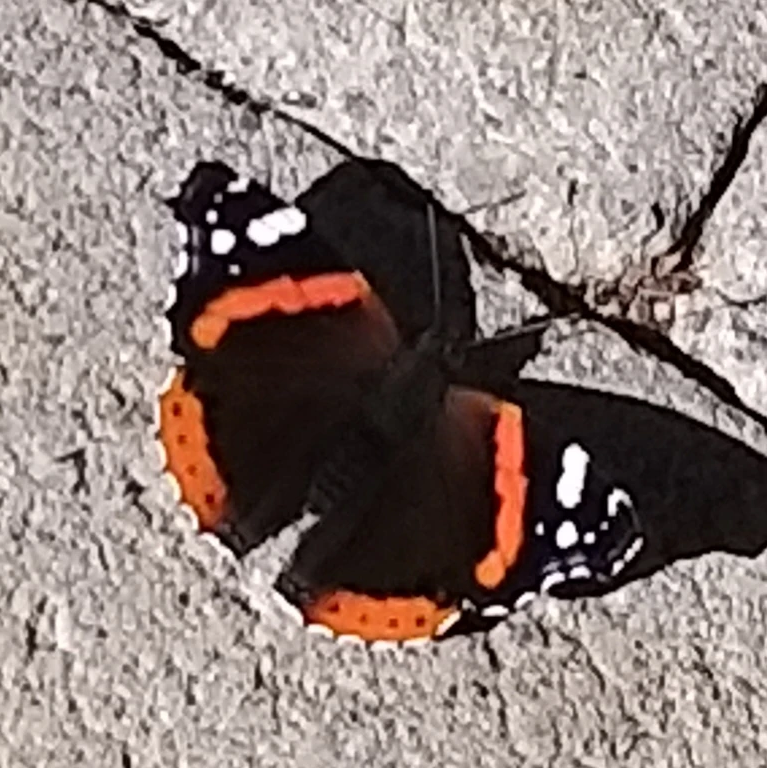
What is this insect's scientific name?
Vanessa atalanta
